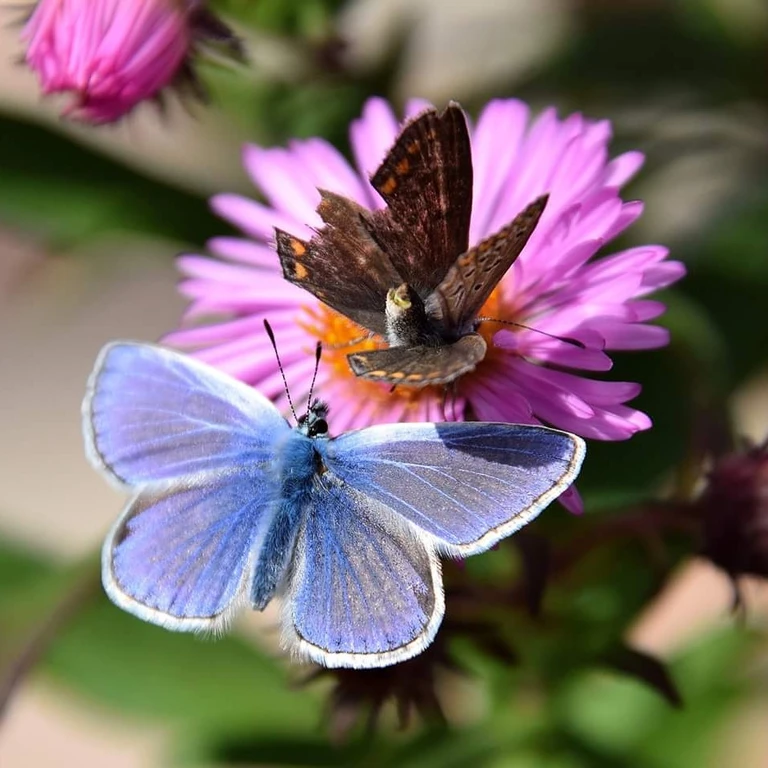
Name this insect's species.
Polyommatus icarus
